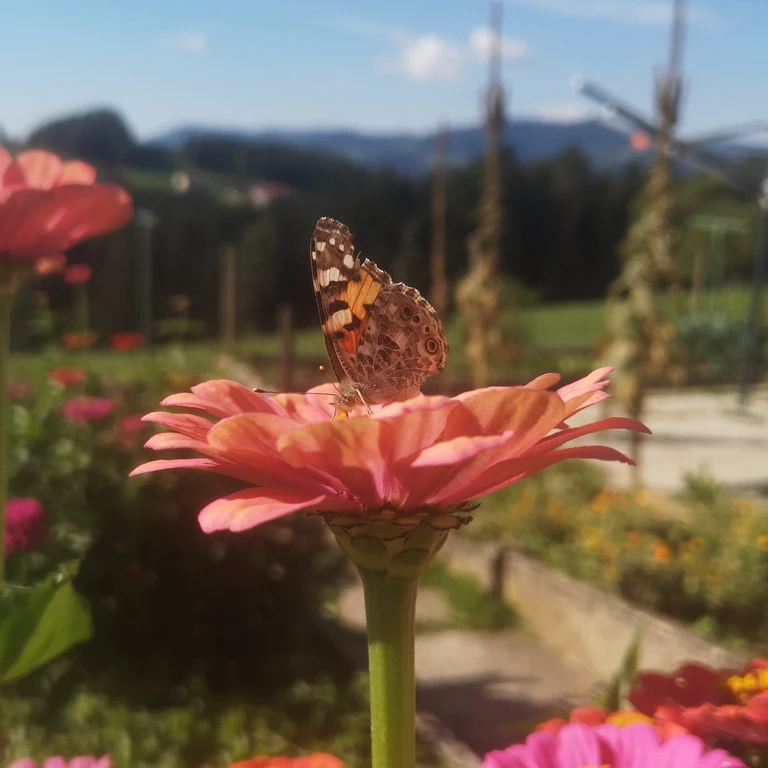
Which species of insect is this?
Vanessa cardui
